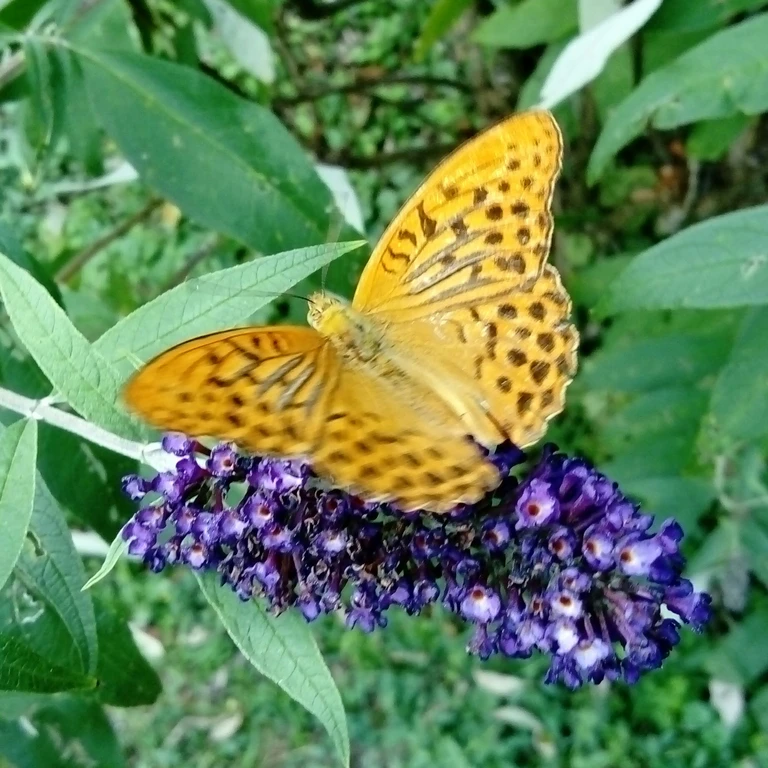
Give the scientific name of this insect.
Argynnis paphia
